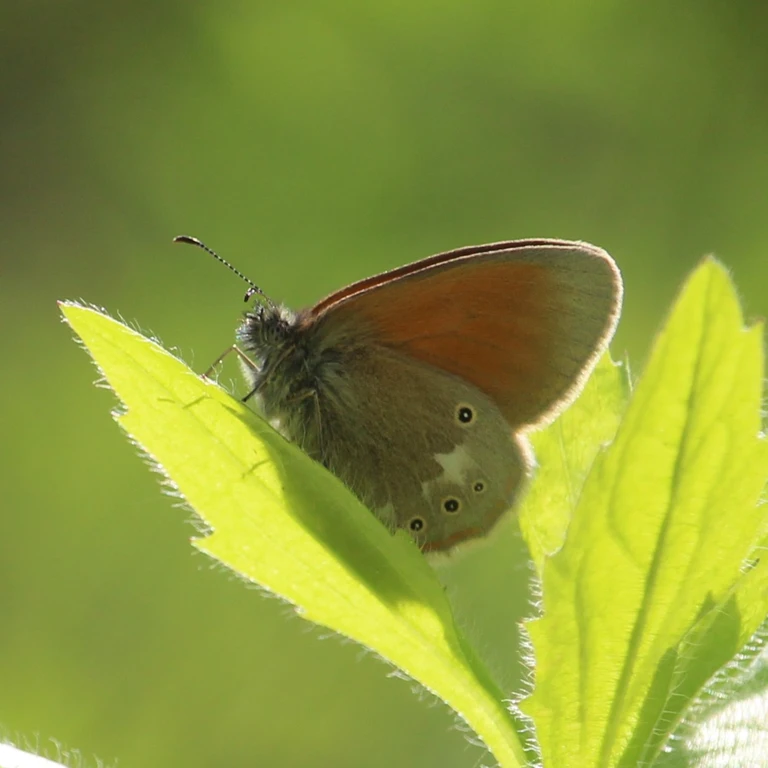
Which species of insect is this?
Coenonympha glycerion (also Coenonympha iphis)
